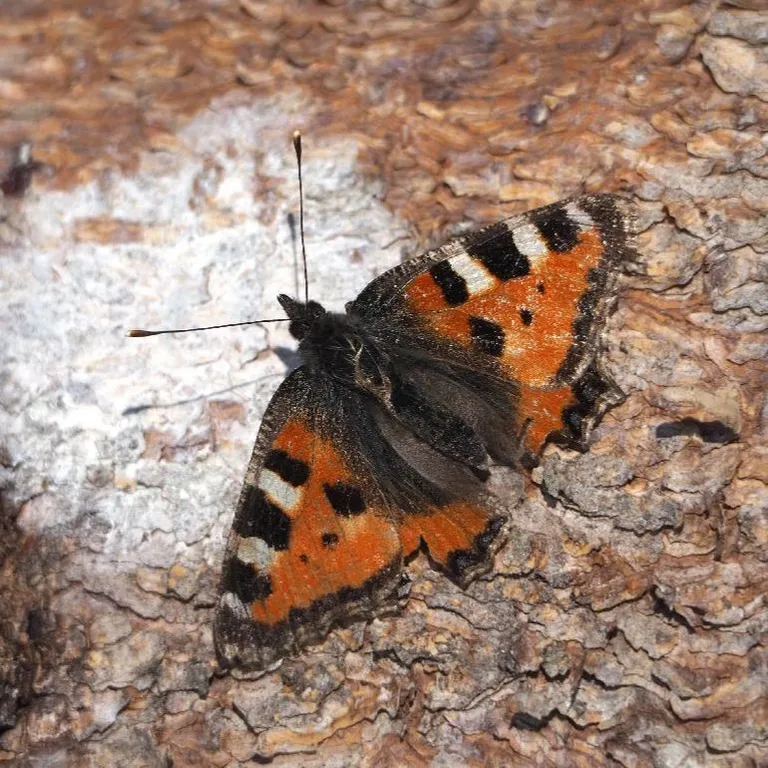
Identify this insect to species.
Aglais urticae
